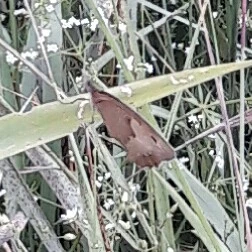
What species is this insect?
Maniola jurtina
